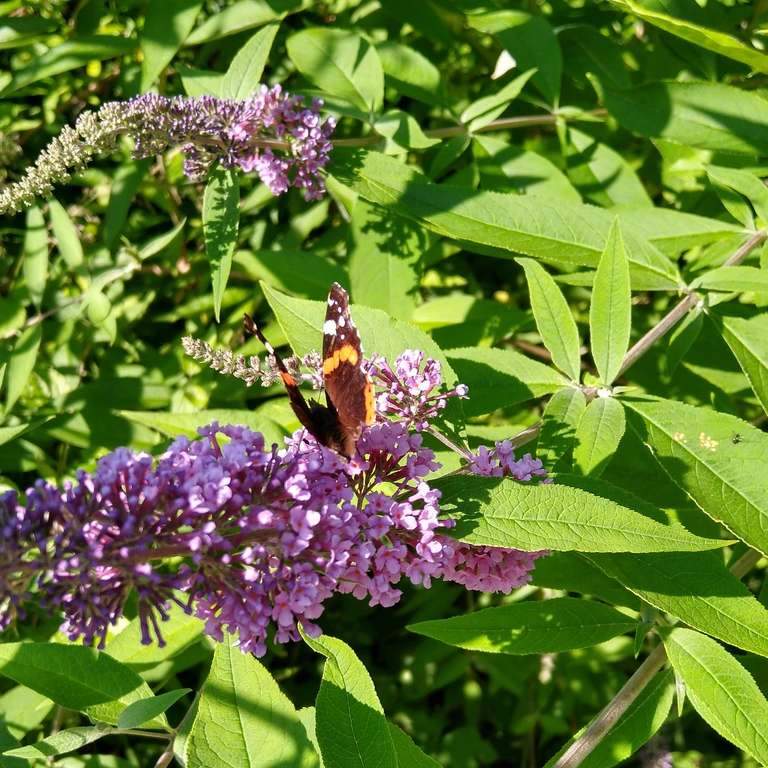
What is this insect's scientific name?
Vanessa atalanta
